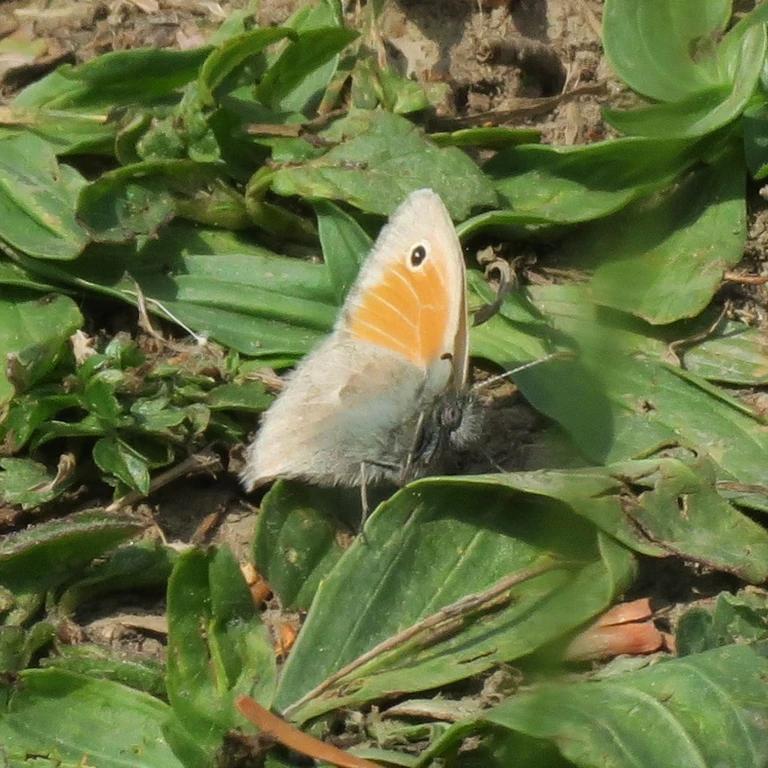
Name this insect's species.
Coenonympha pamphilus
